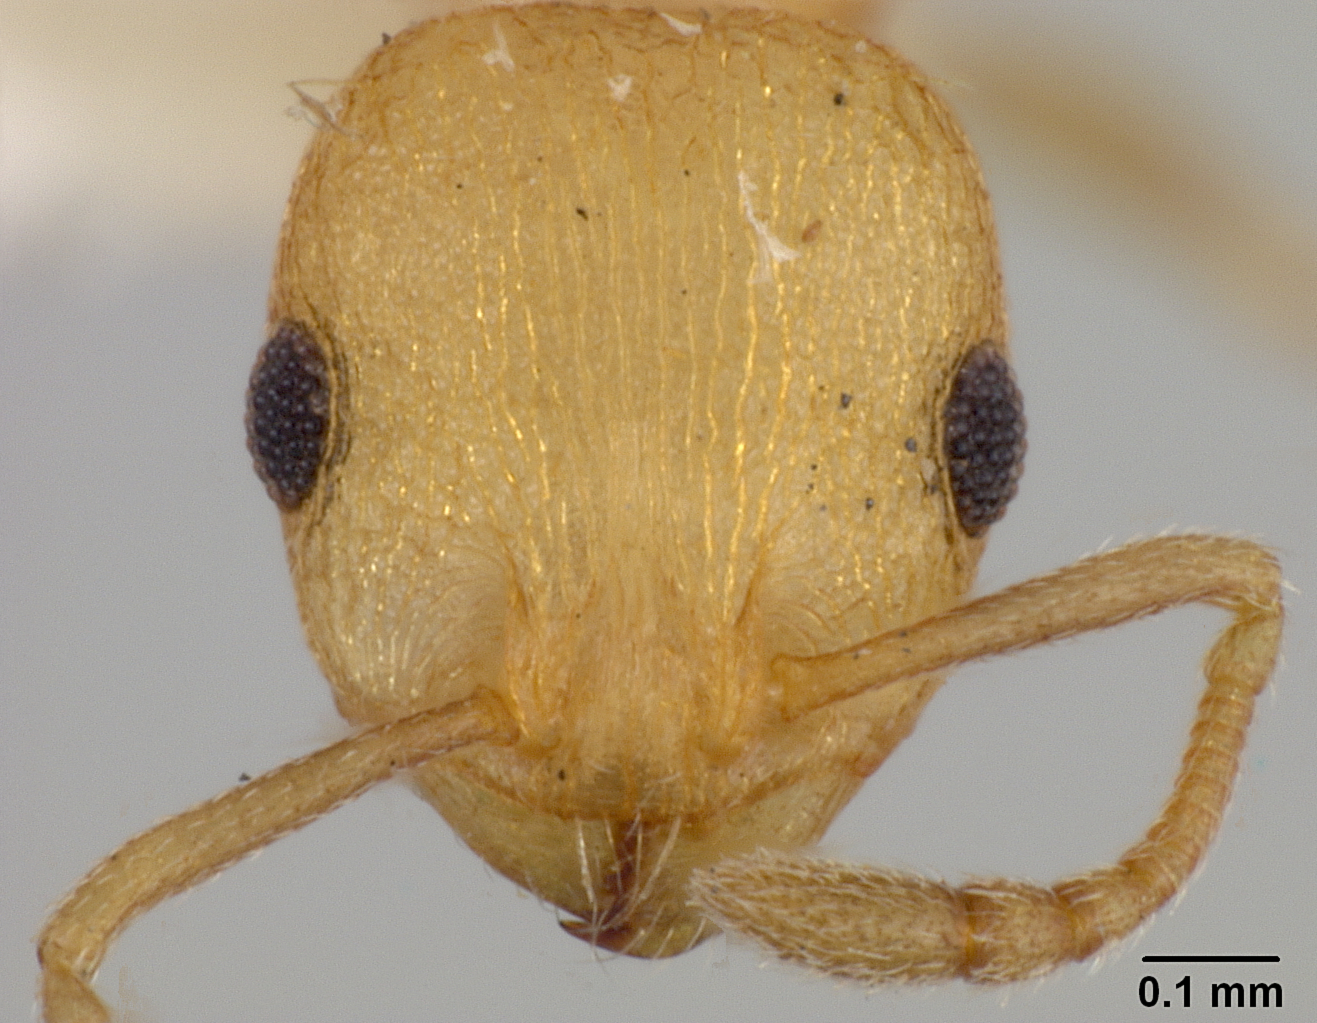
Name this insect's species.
Leptothorax totonicapani
